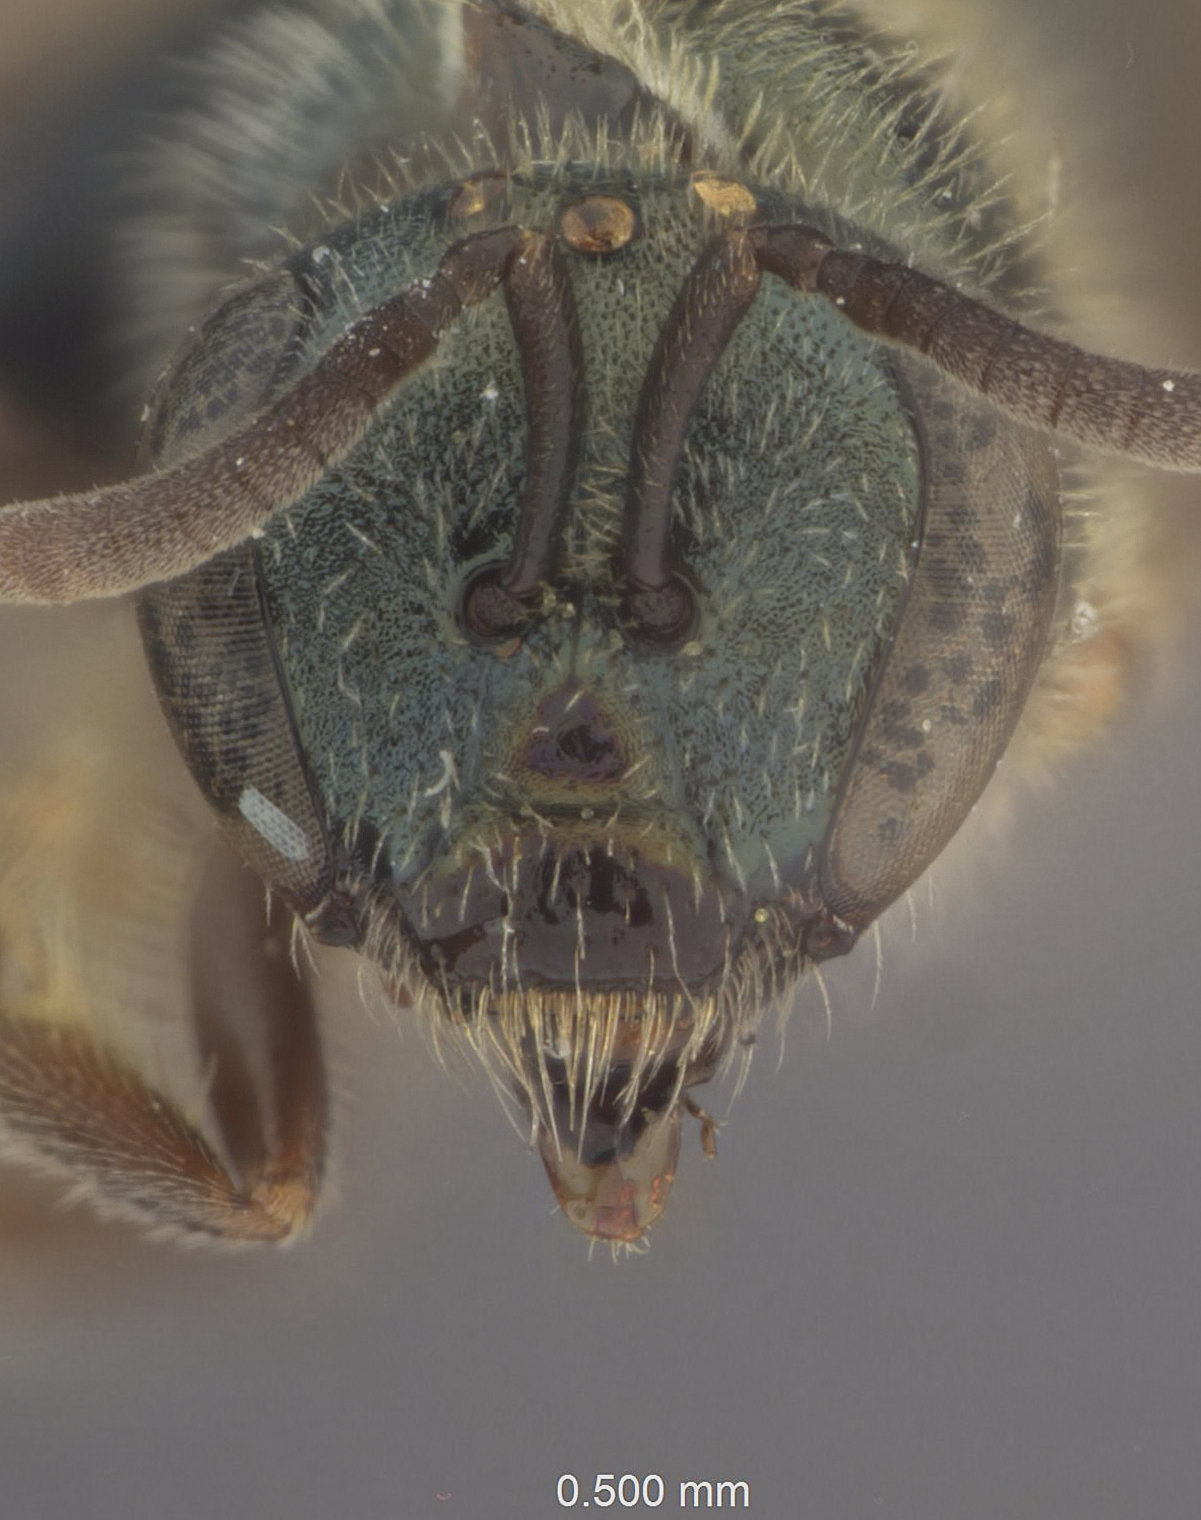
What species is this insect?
Dialictus supraclypeatus
